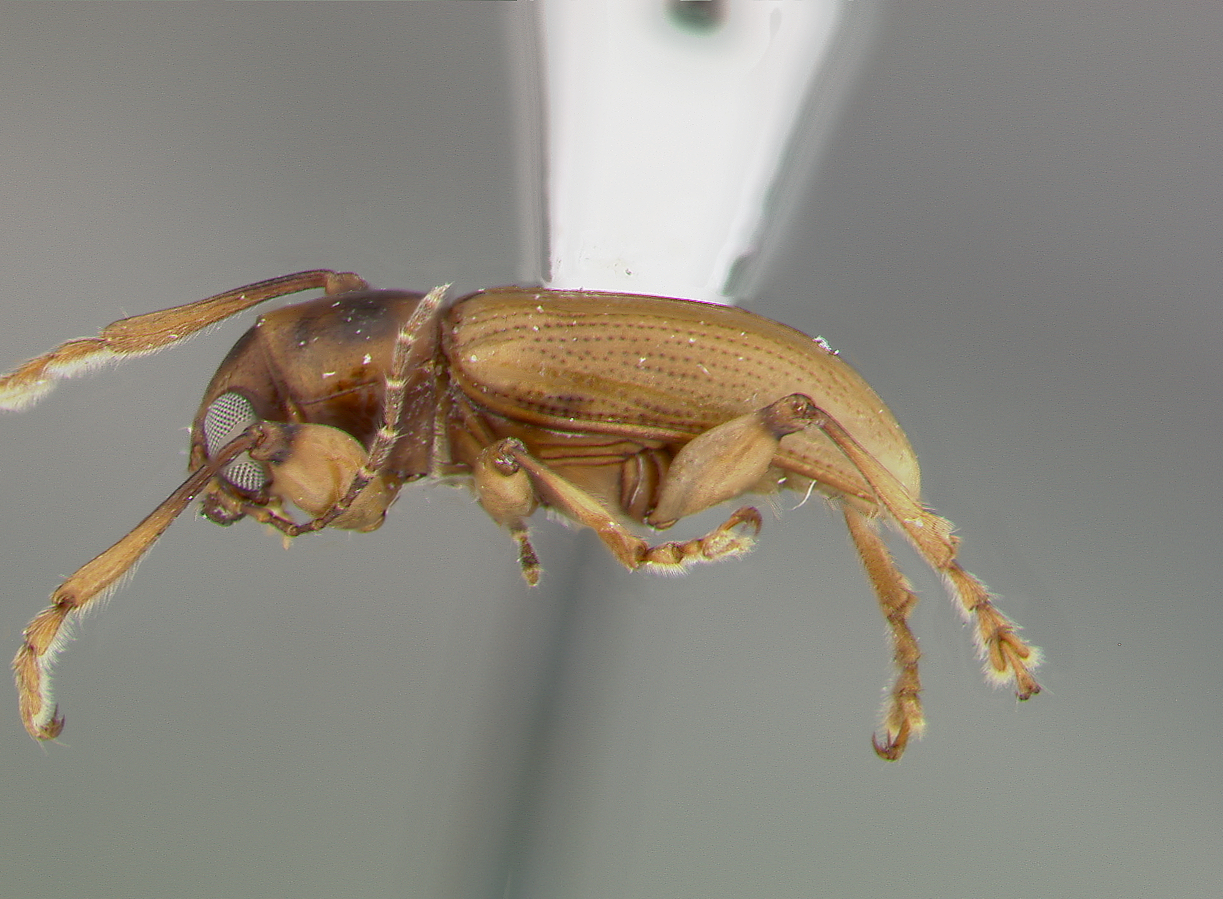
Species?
Metachroma chapini
